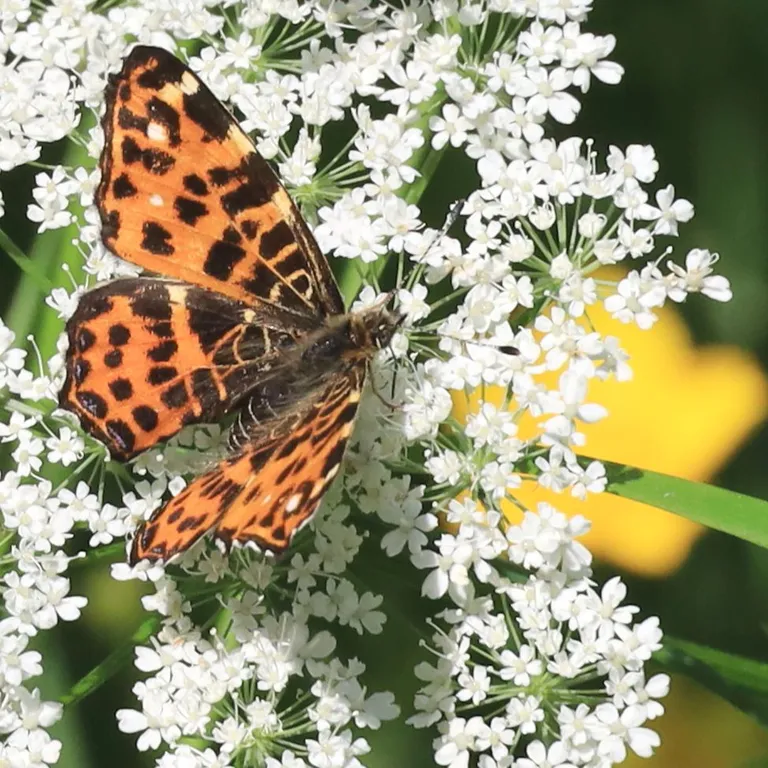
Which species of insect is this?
Araschnia levana
